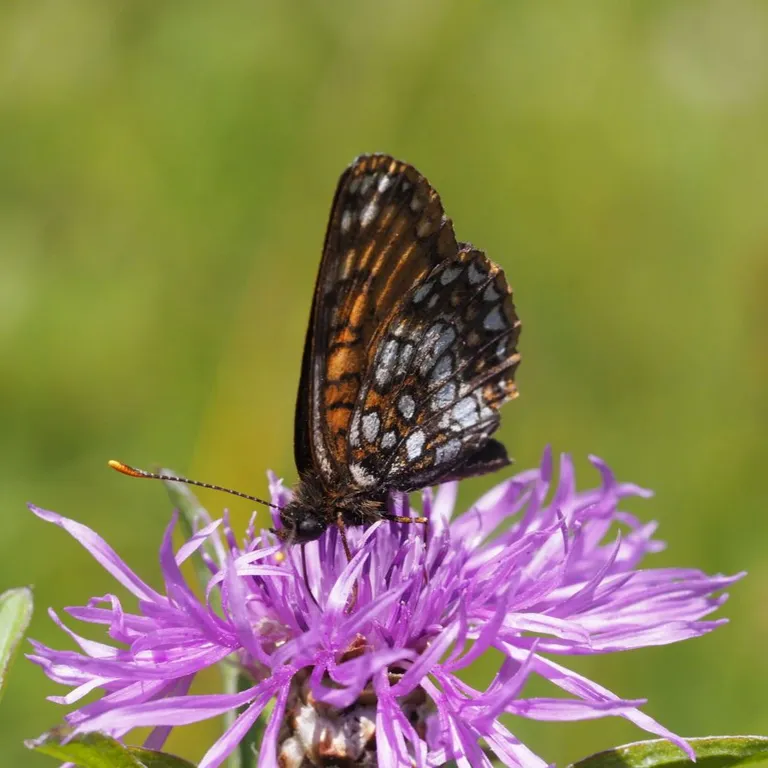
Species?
Melitaea diamina
